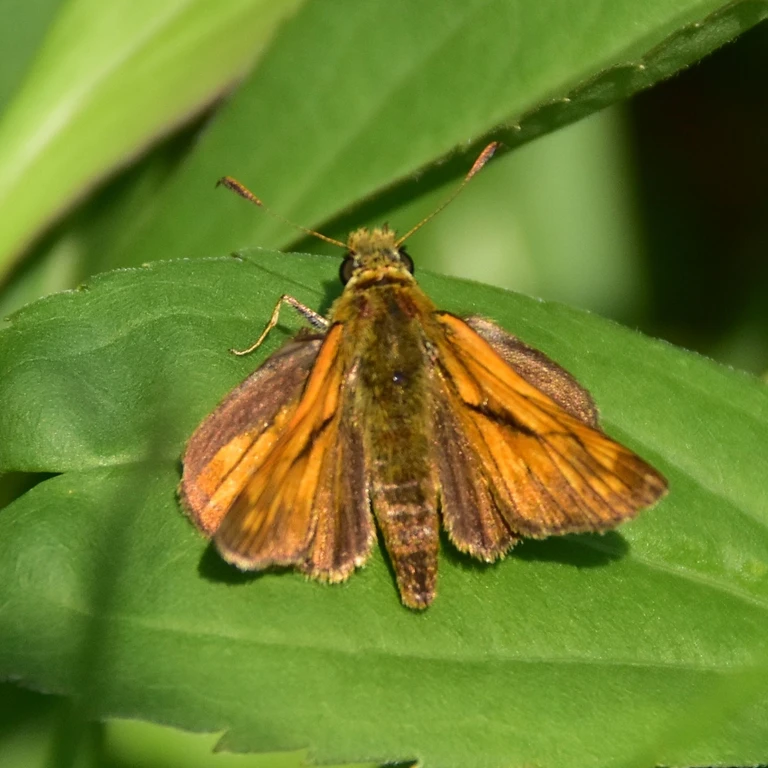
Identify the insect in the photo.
Ochlodes sylvanus (also Ochlodes venata)
